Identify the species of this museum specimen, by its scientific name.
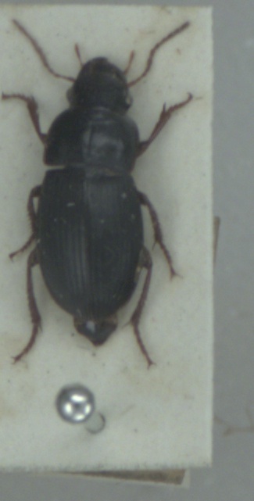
Harpalus latus
